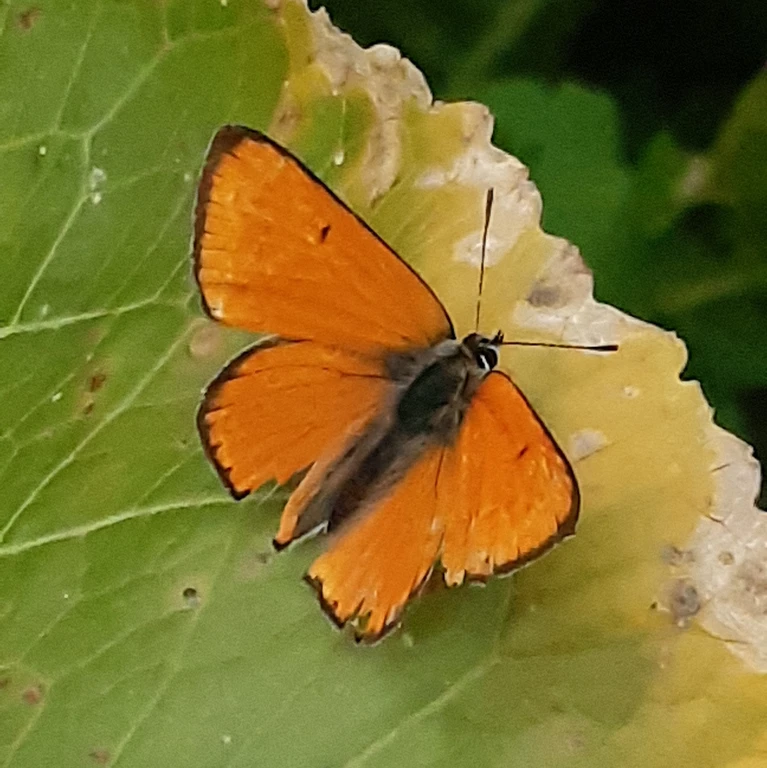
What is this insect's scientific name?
Lycaena dispar
